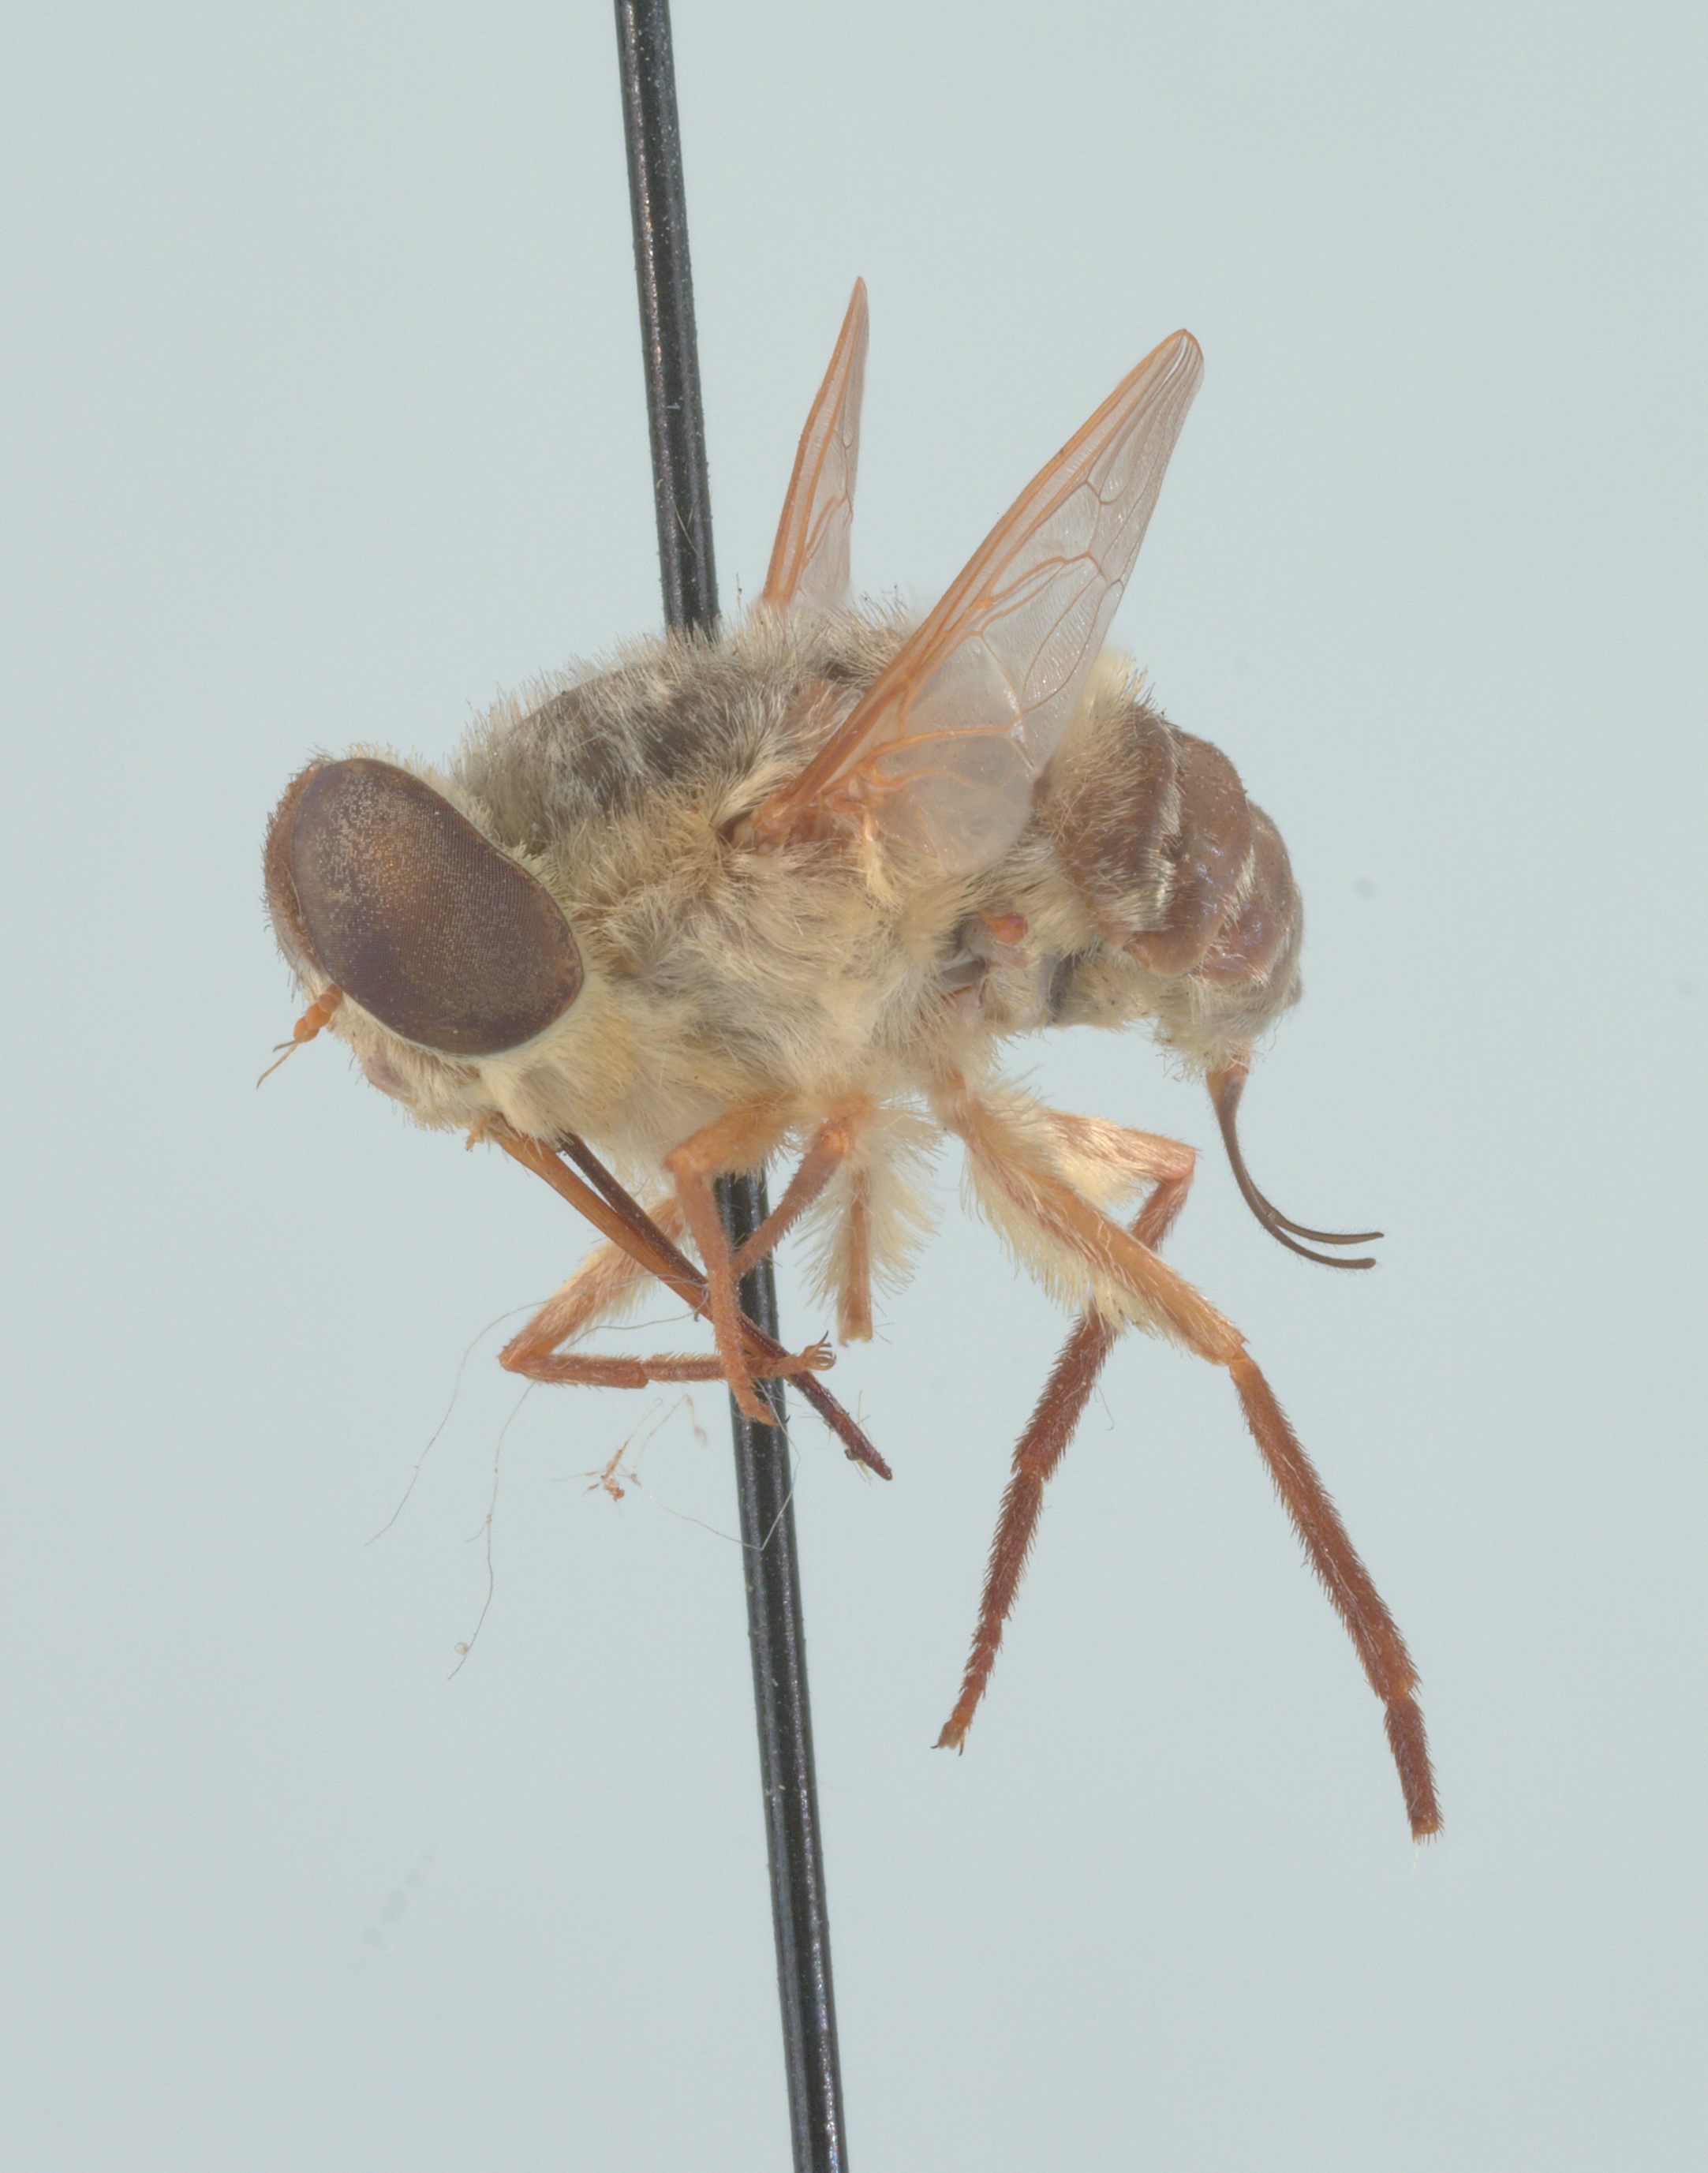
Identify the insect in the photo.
Neorhynchocephalus volaticus
